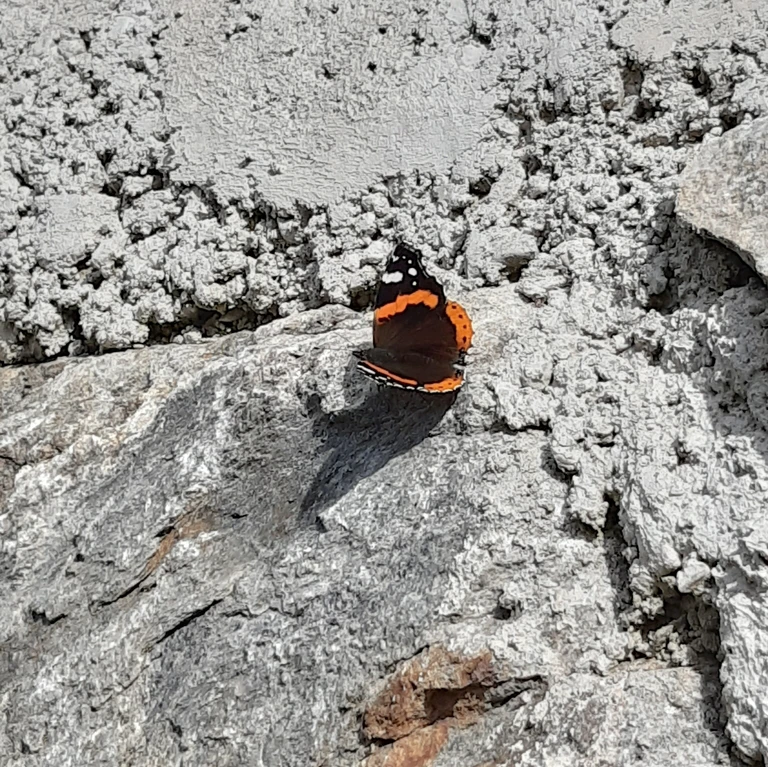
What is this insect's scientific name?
Vanessa atalanta
